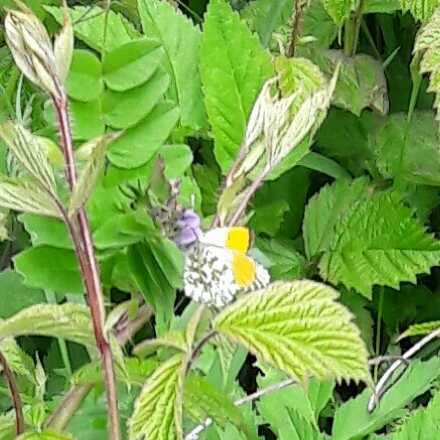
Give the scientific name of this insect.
Anthocharis cardamines
